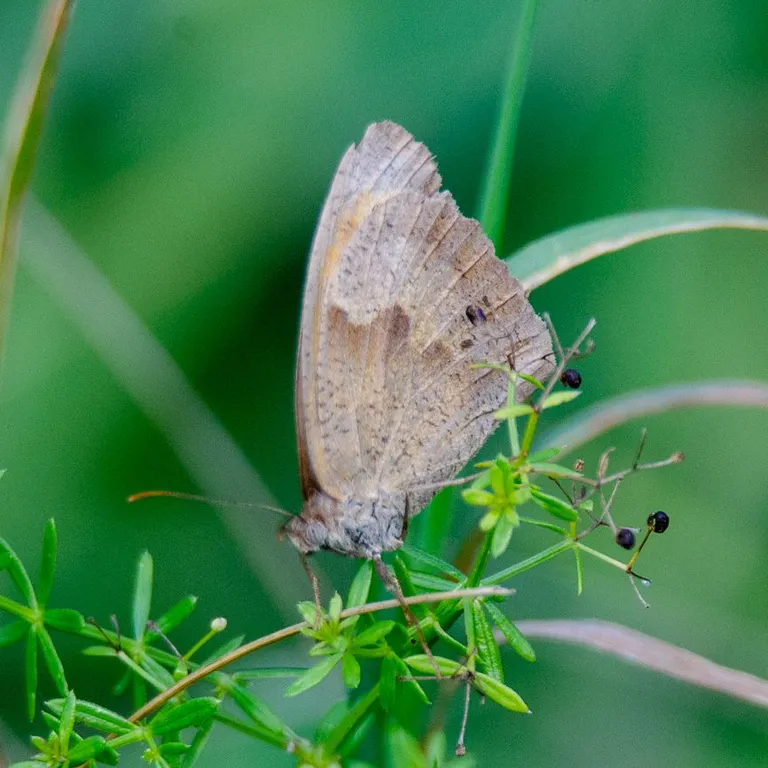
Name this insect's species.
Maniola jurtina
